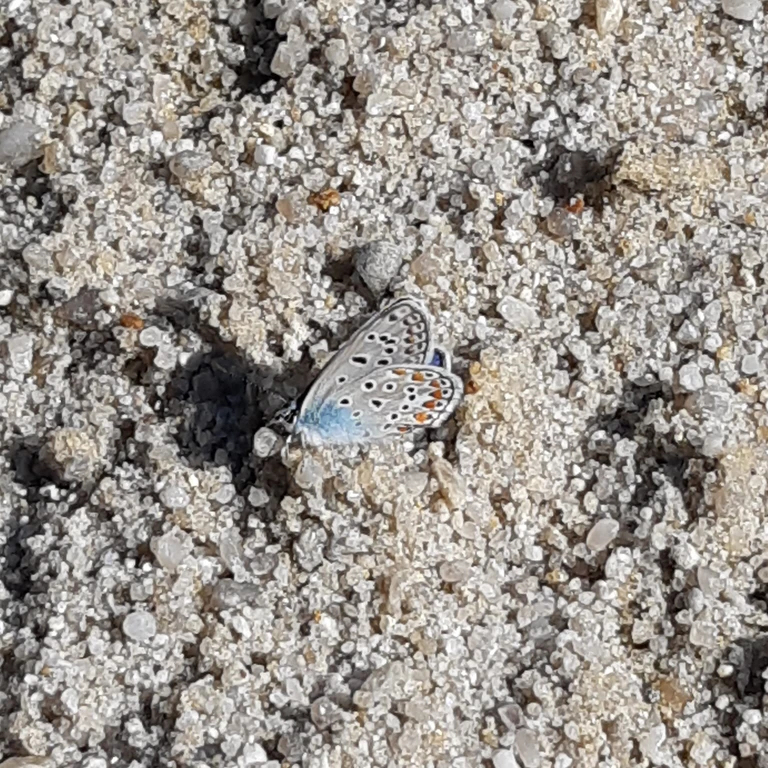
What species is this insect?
Polyommatus icarus
